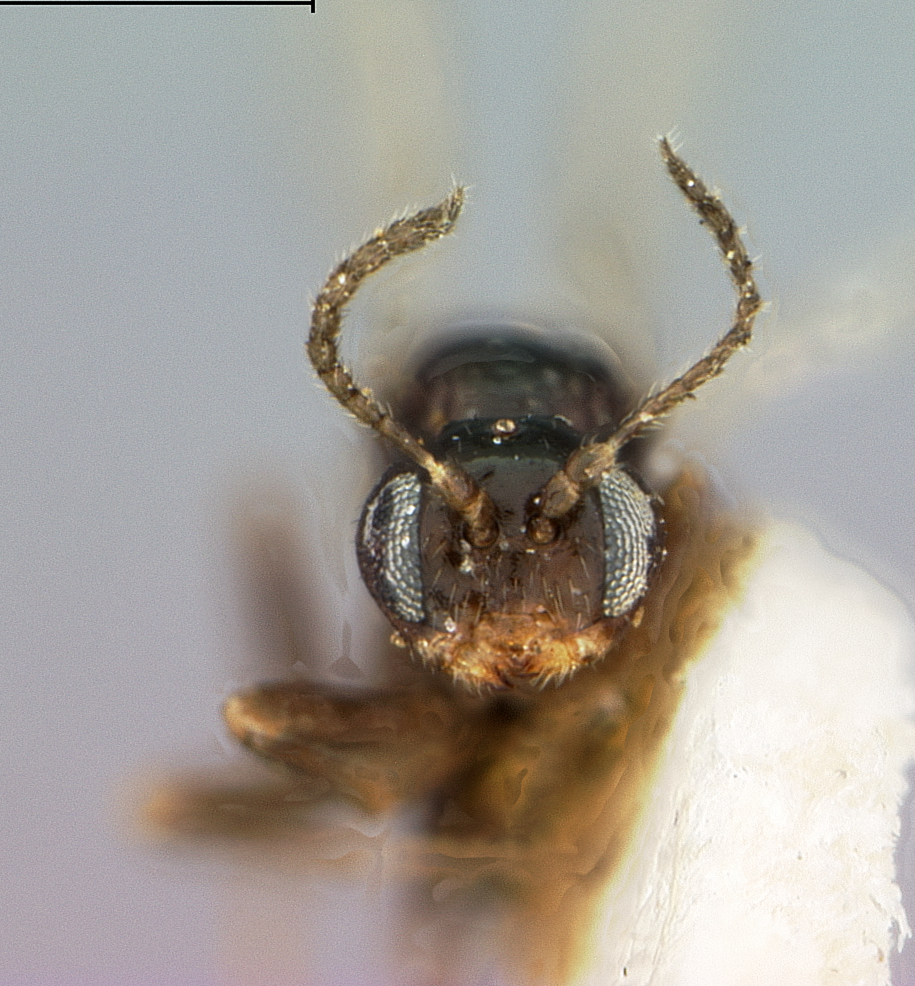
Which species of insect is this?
Neuroterus tantulus
